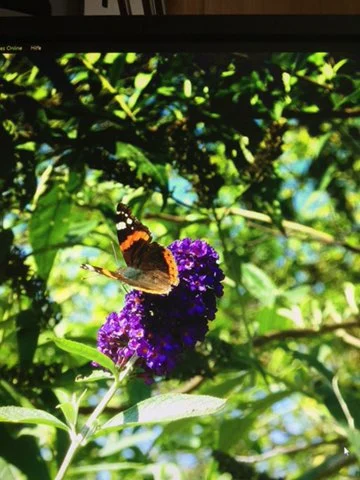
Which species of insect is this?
Vanessa atalanta
